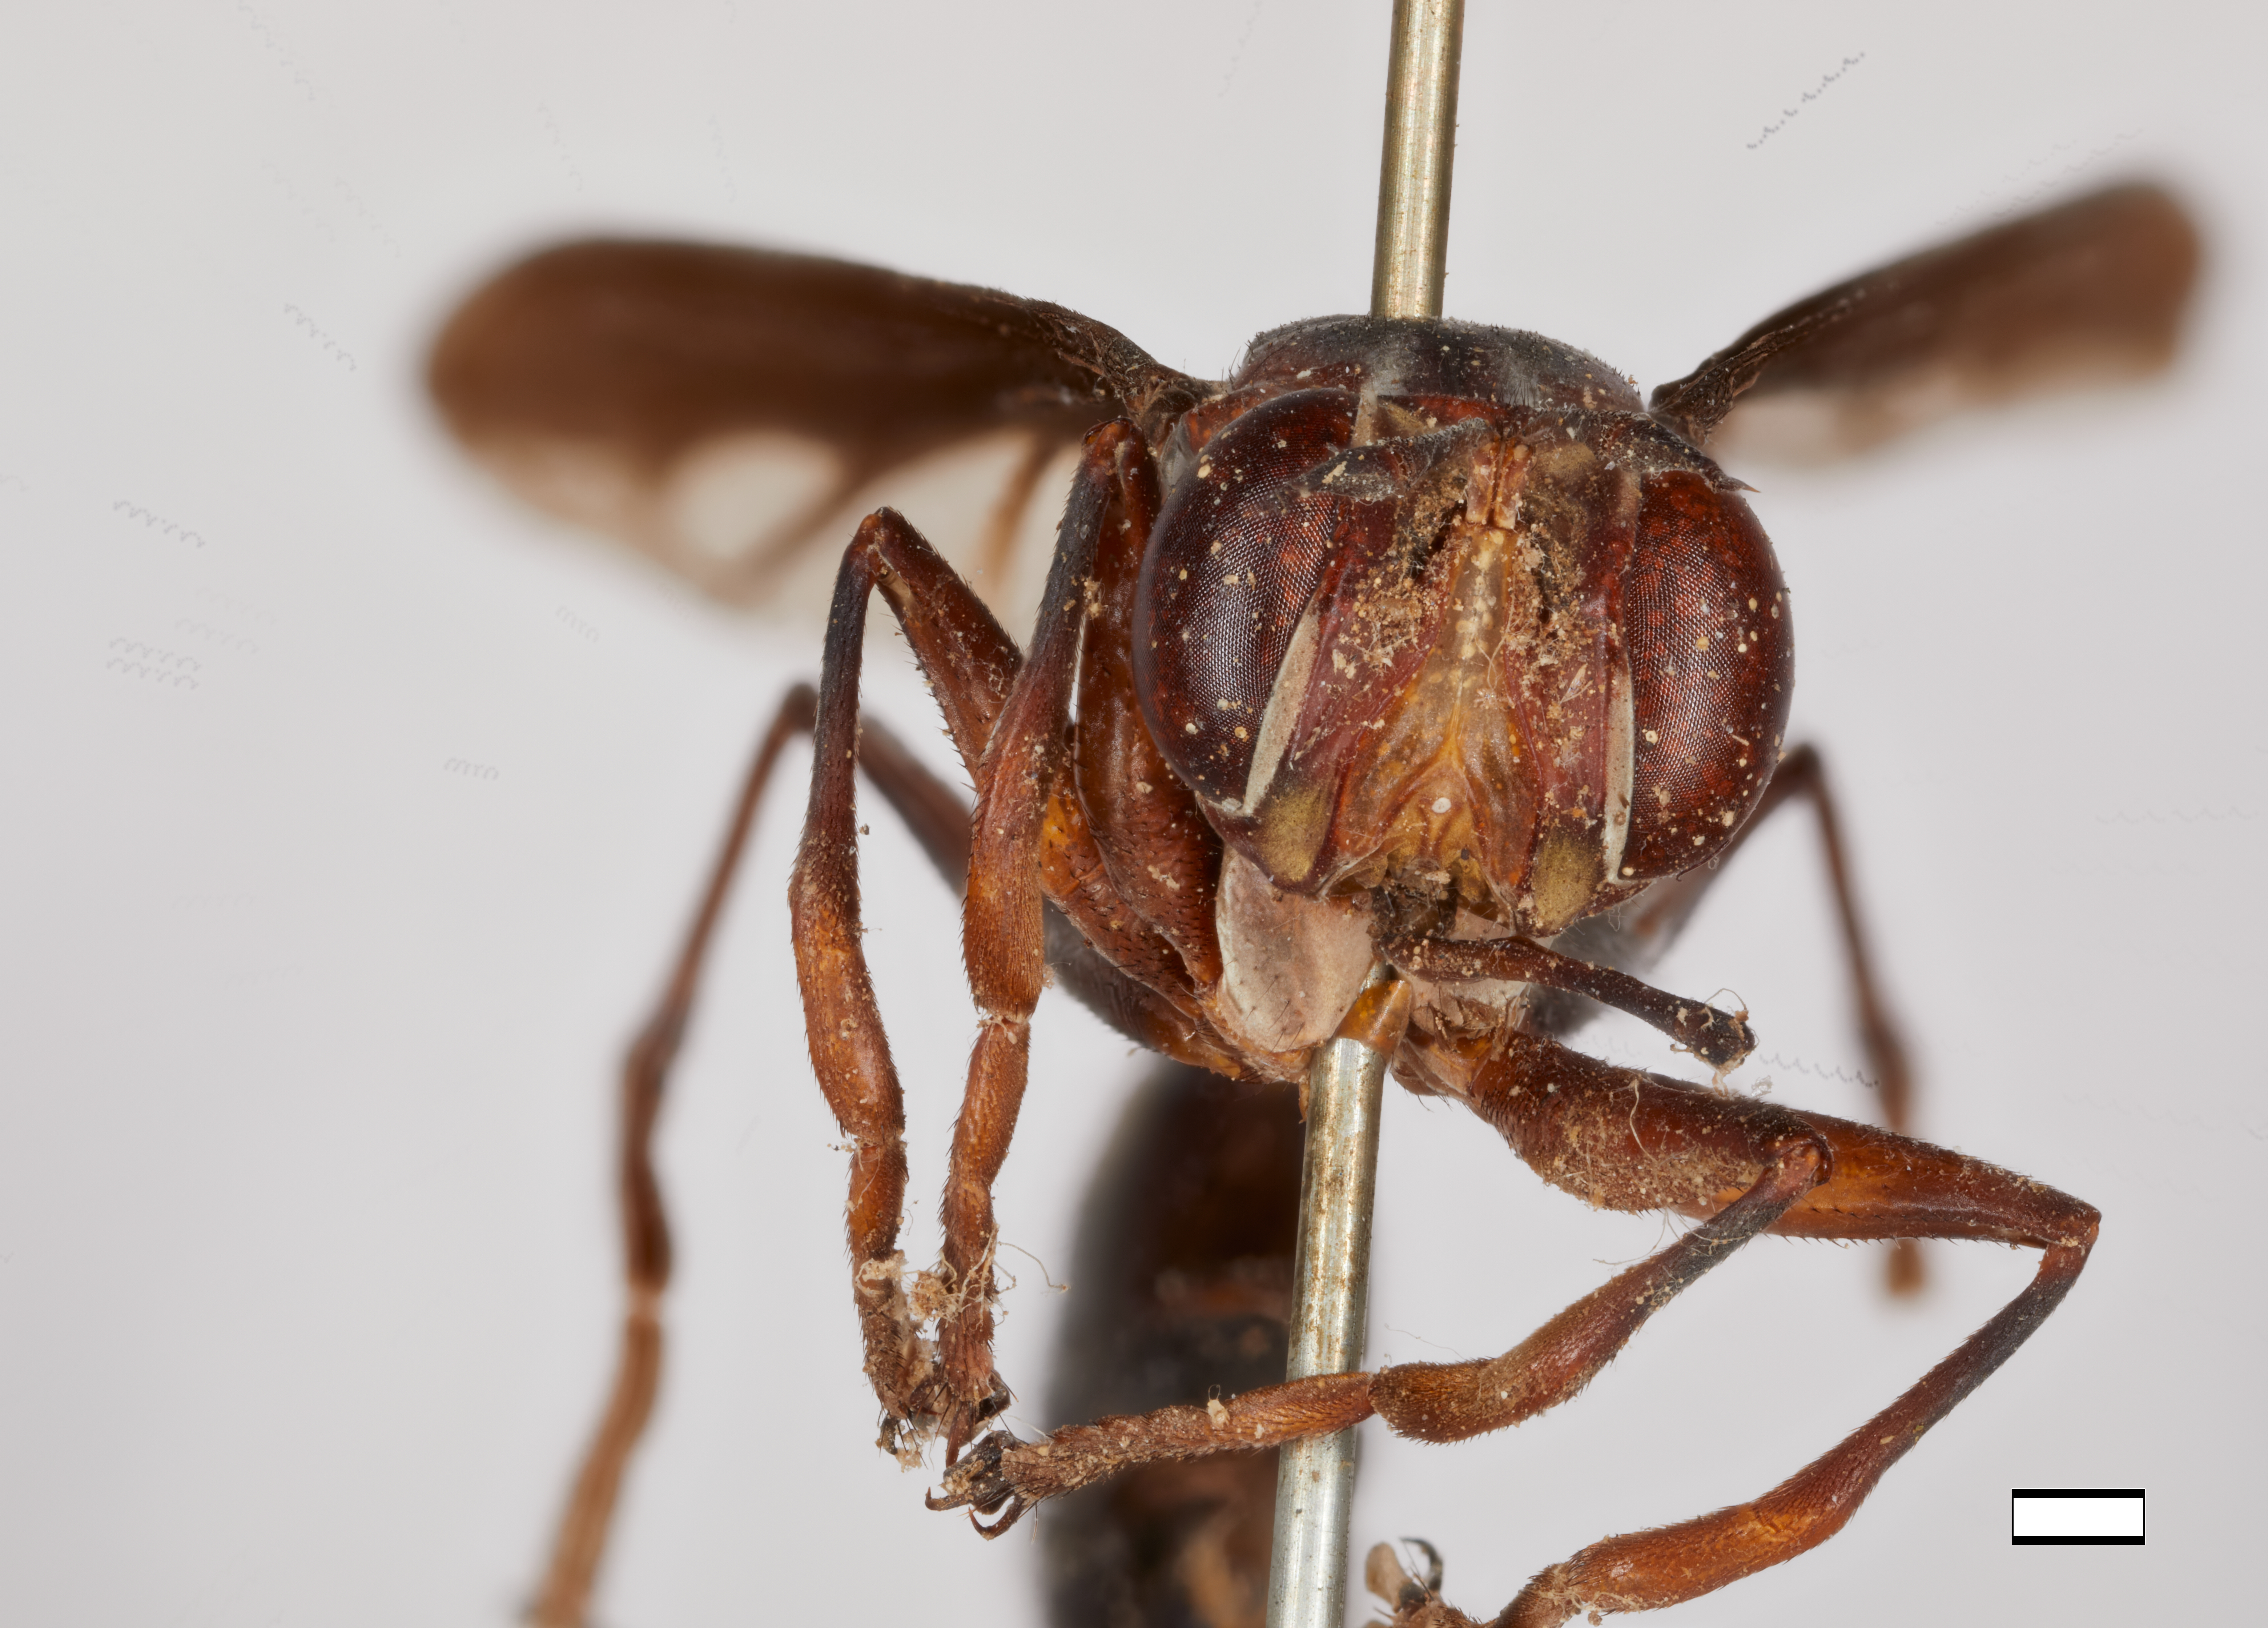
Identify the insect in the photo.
Physocephala vespiformis
